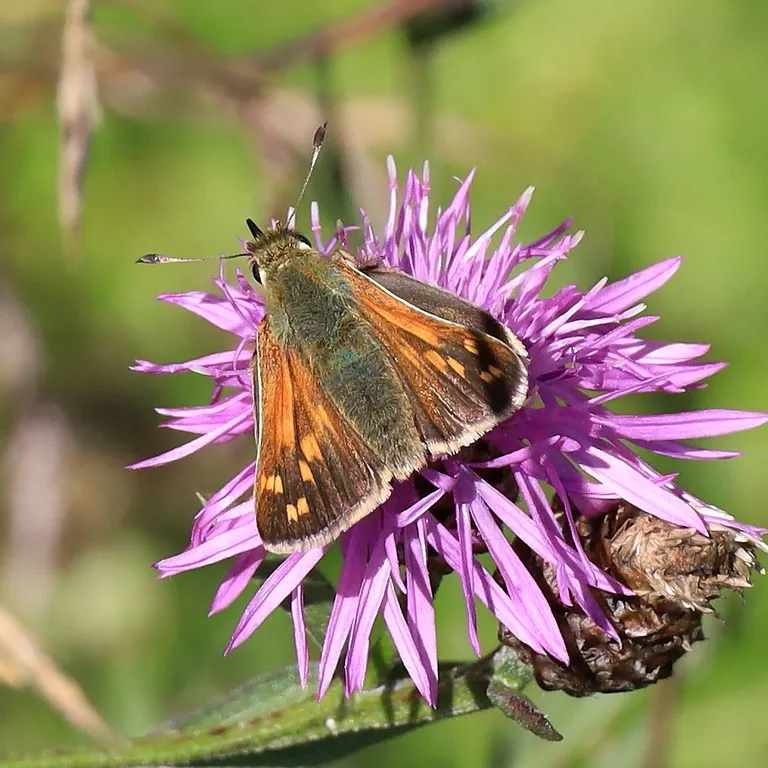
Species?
Hesperia comma
